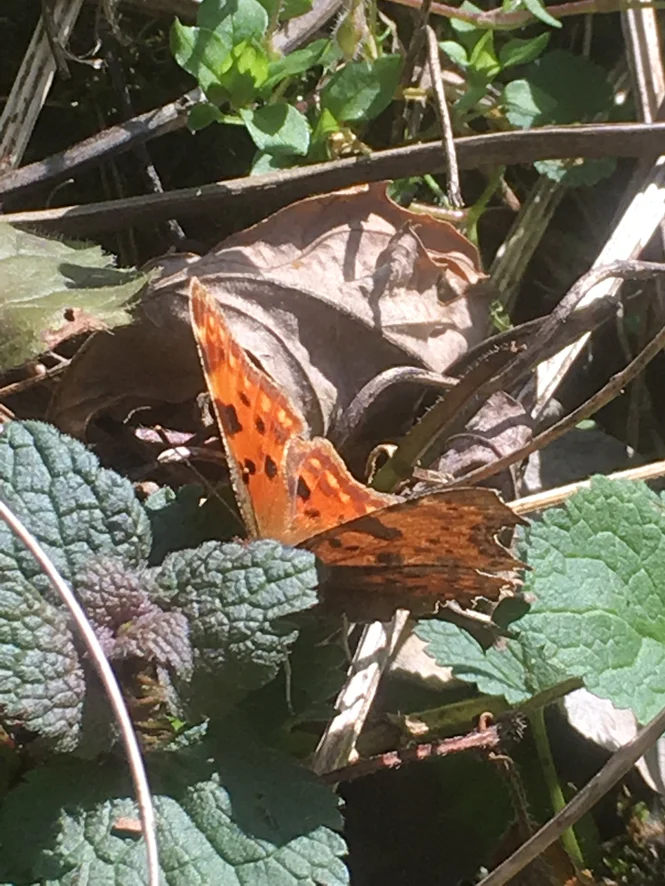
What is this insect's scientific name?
Polygonia c-album
